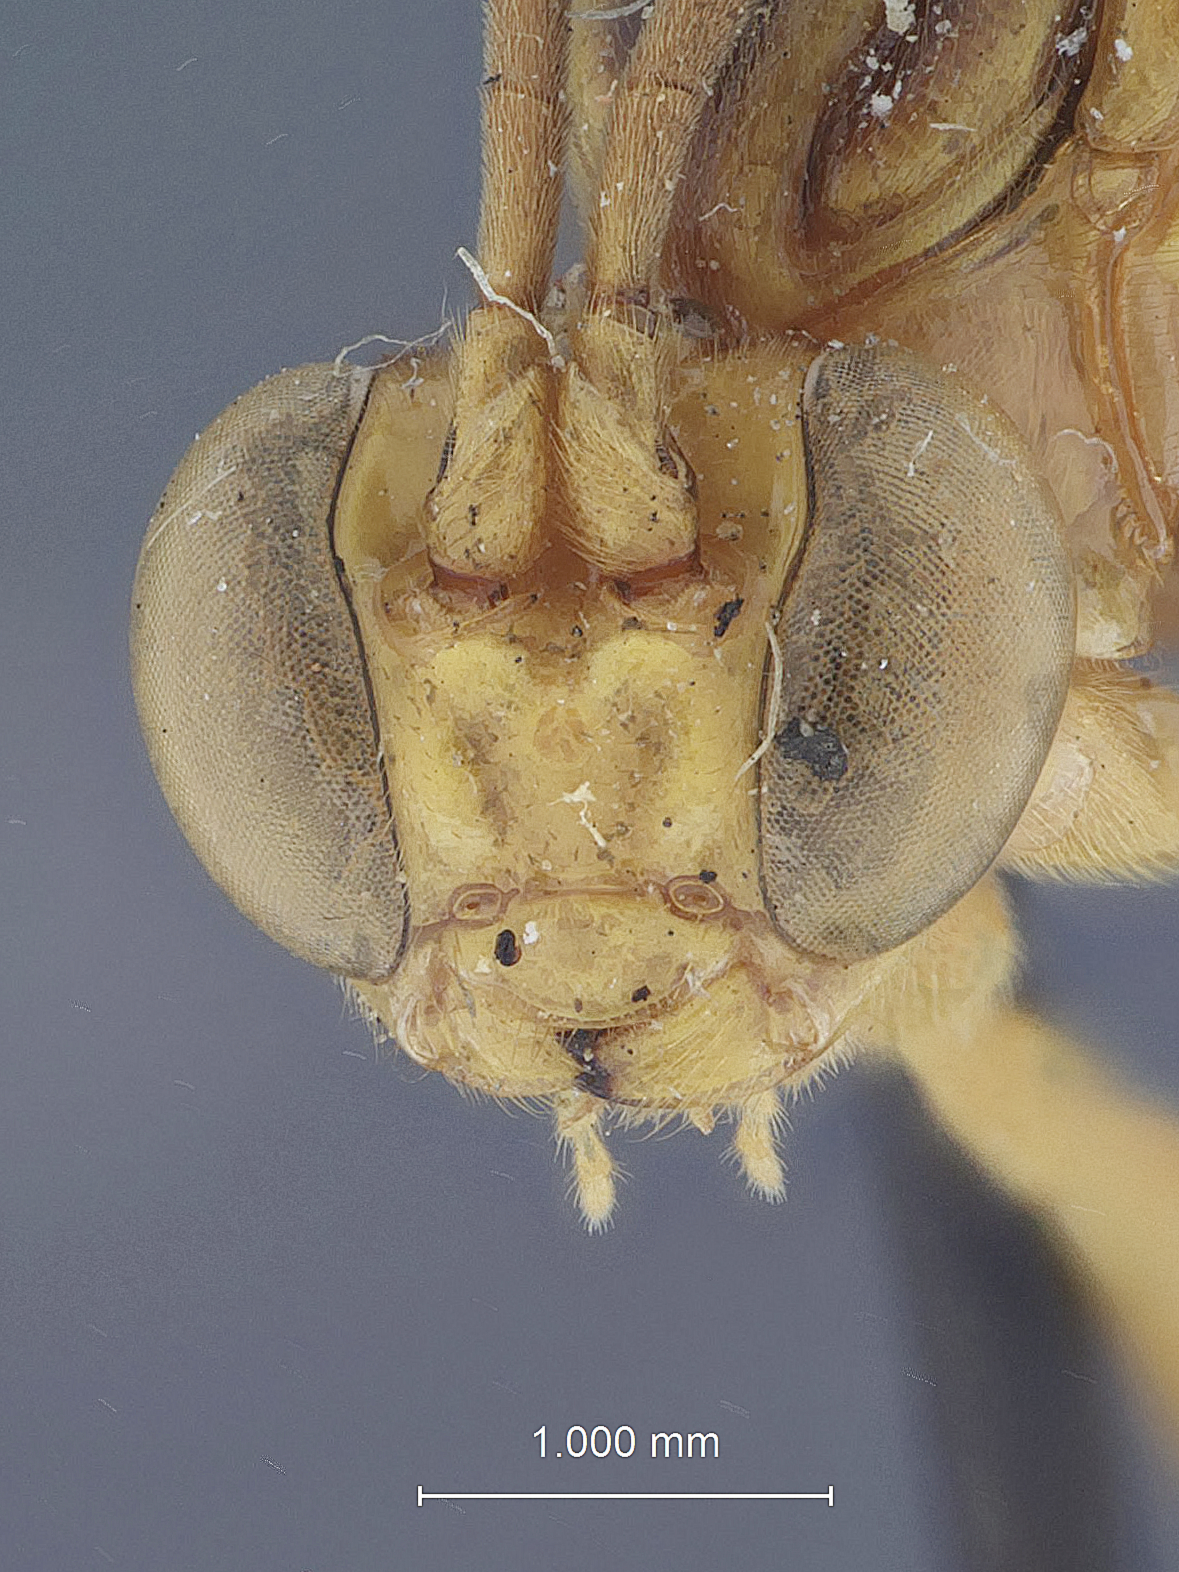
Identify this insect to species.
Neotheronia winnamanae
